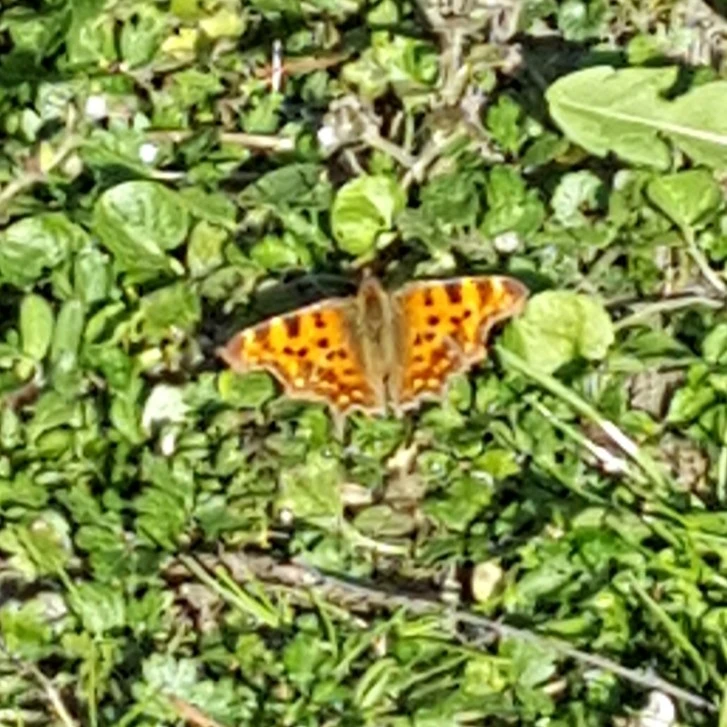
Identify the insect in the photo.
Polygonia c-album
